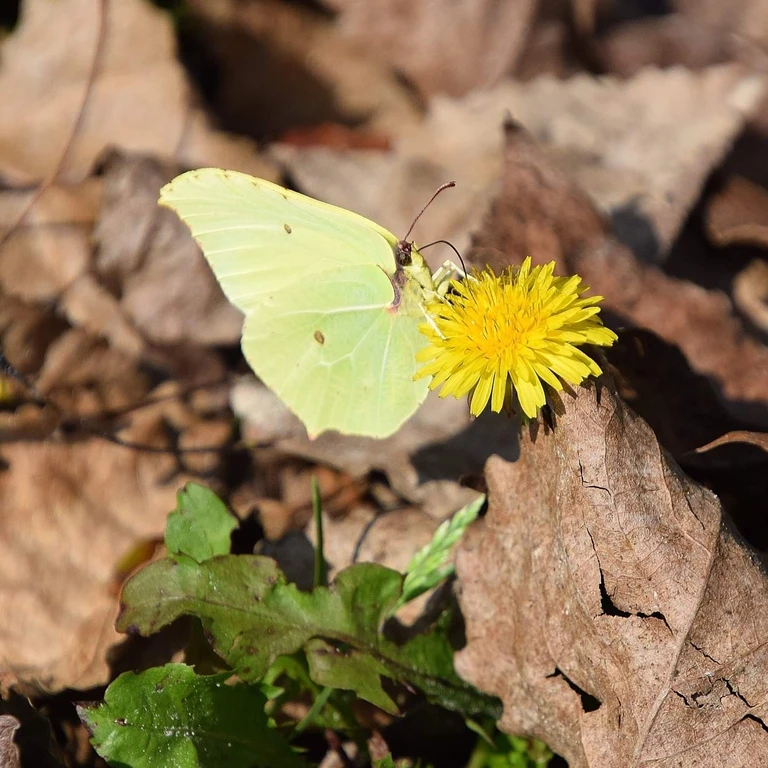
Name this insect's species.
Gonepteryx rhamni
